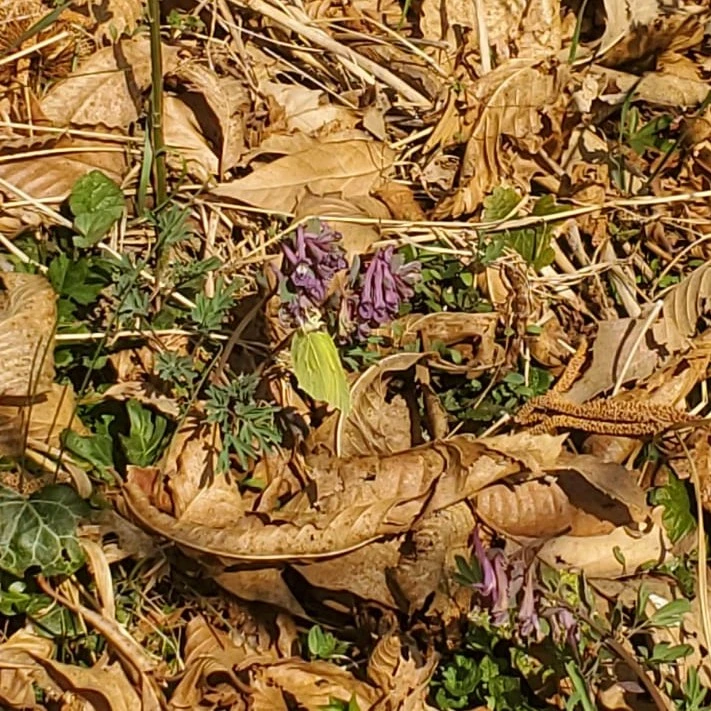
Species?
Gonepteryx rhamni
